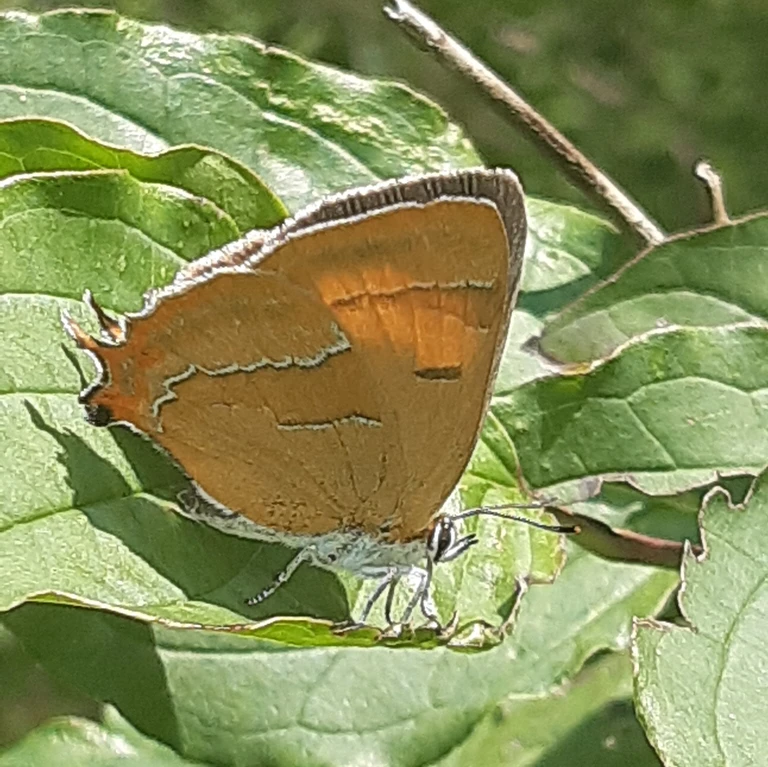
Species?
Thecla betulae
